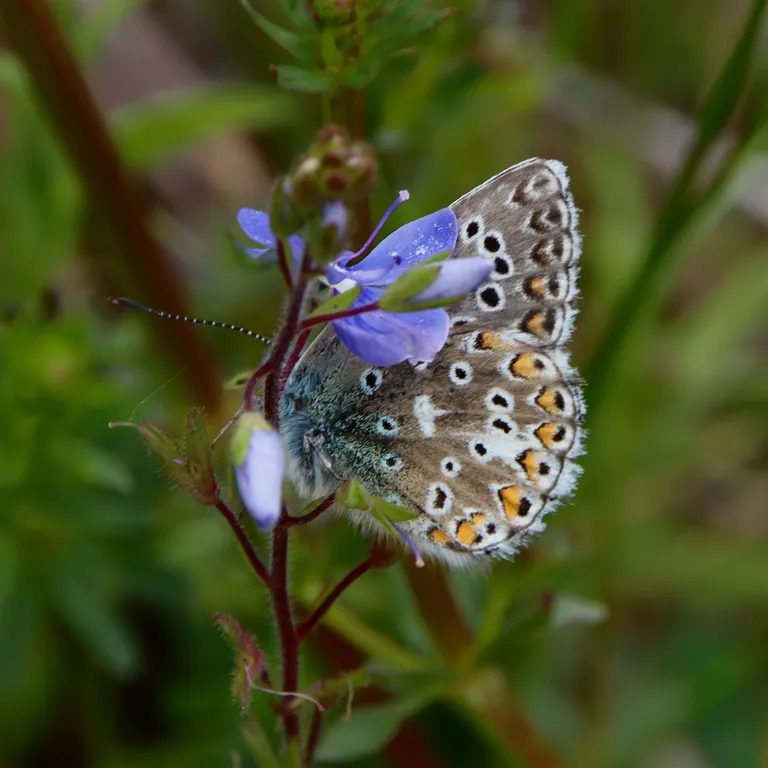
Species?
Lysandra bellargus
